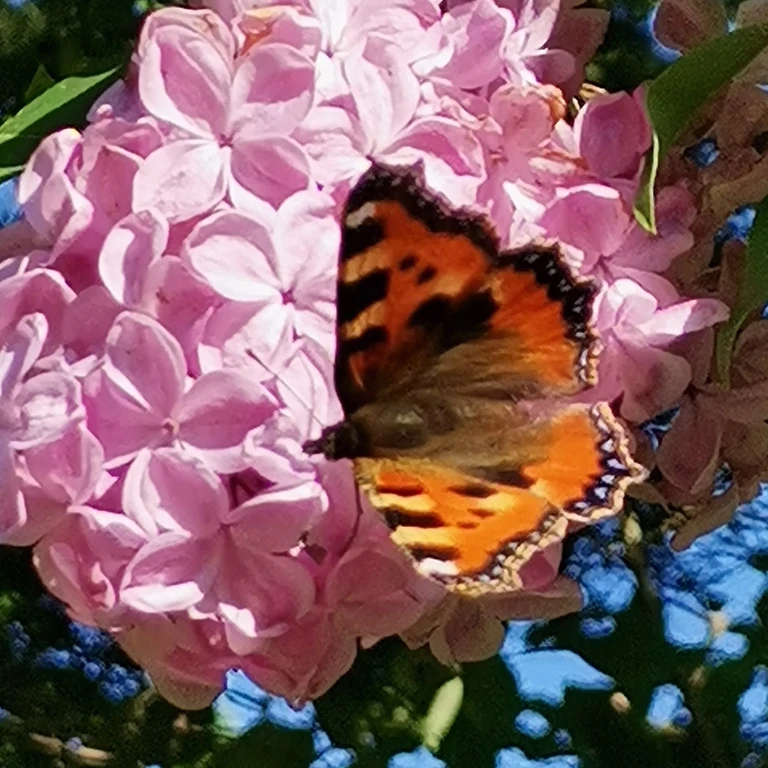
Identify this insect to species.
Aglais urticae
